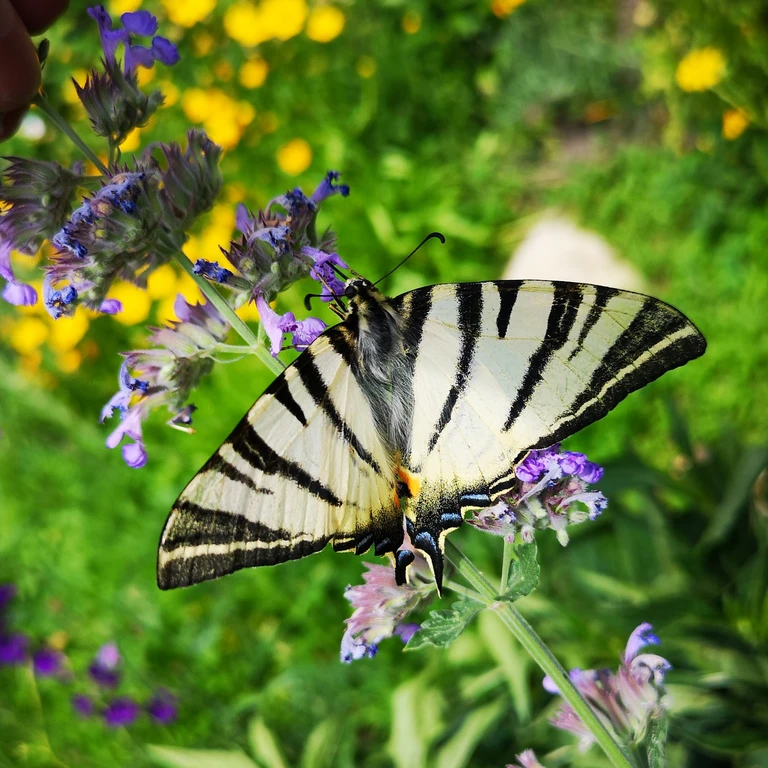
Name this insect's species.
Iphiclides podalirius
